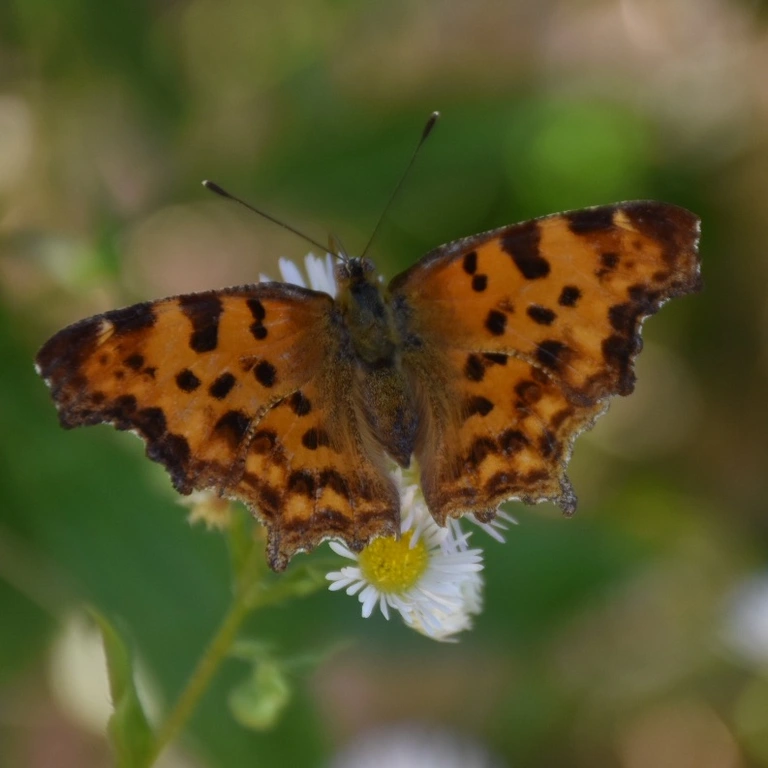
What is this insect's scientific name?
Polygonia c-album
